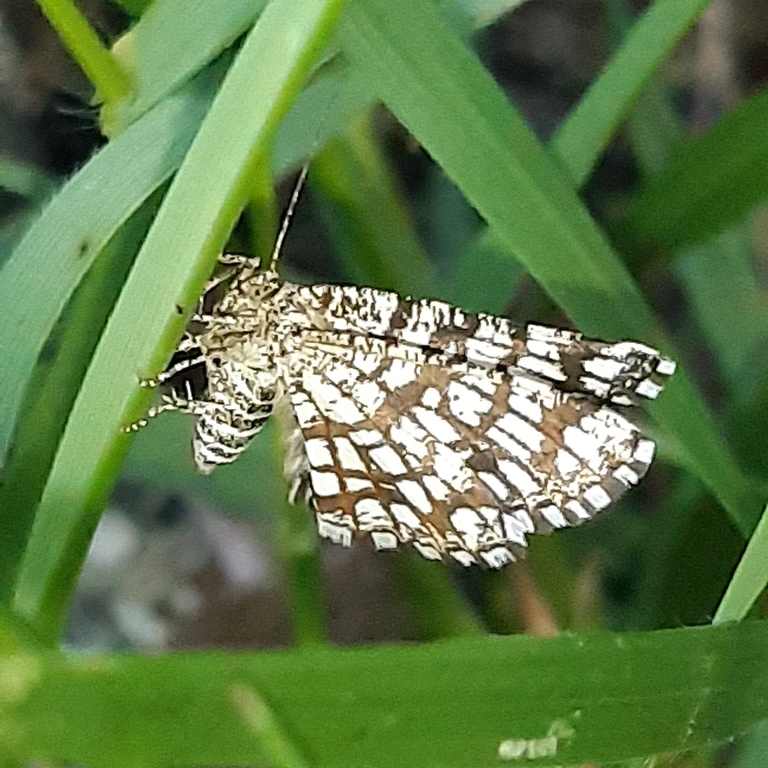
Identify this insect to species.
Chiasmia clathrata
